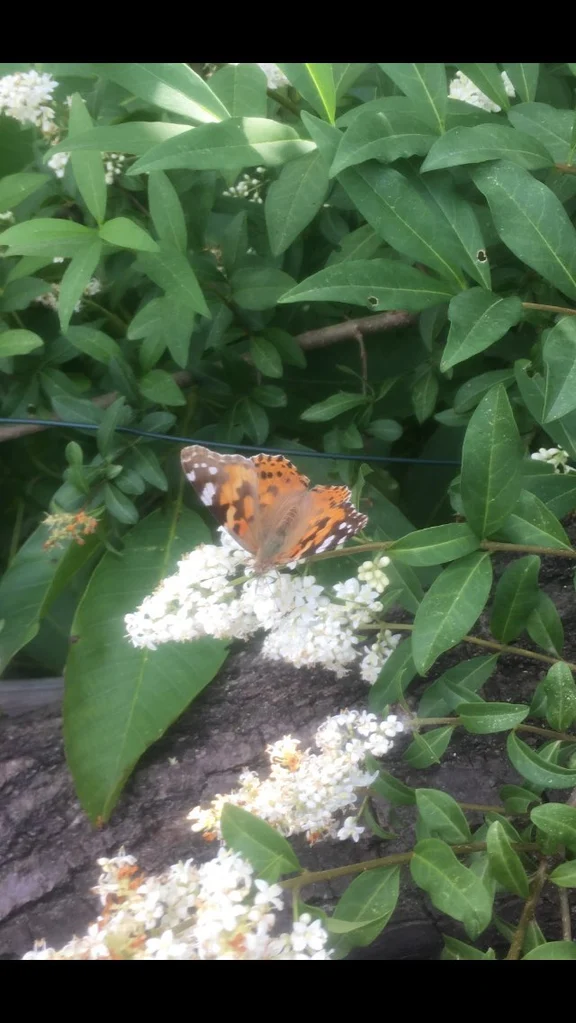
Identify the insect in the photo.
Vanessa cardui
